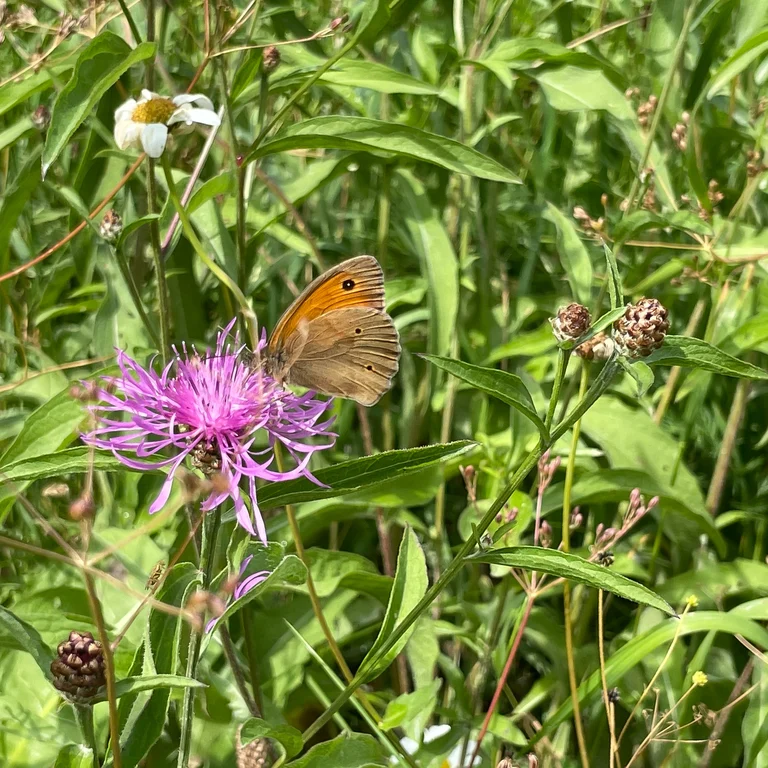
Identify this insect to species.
Maniola jurtina
